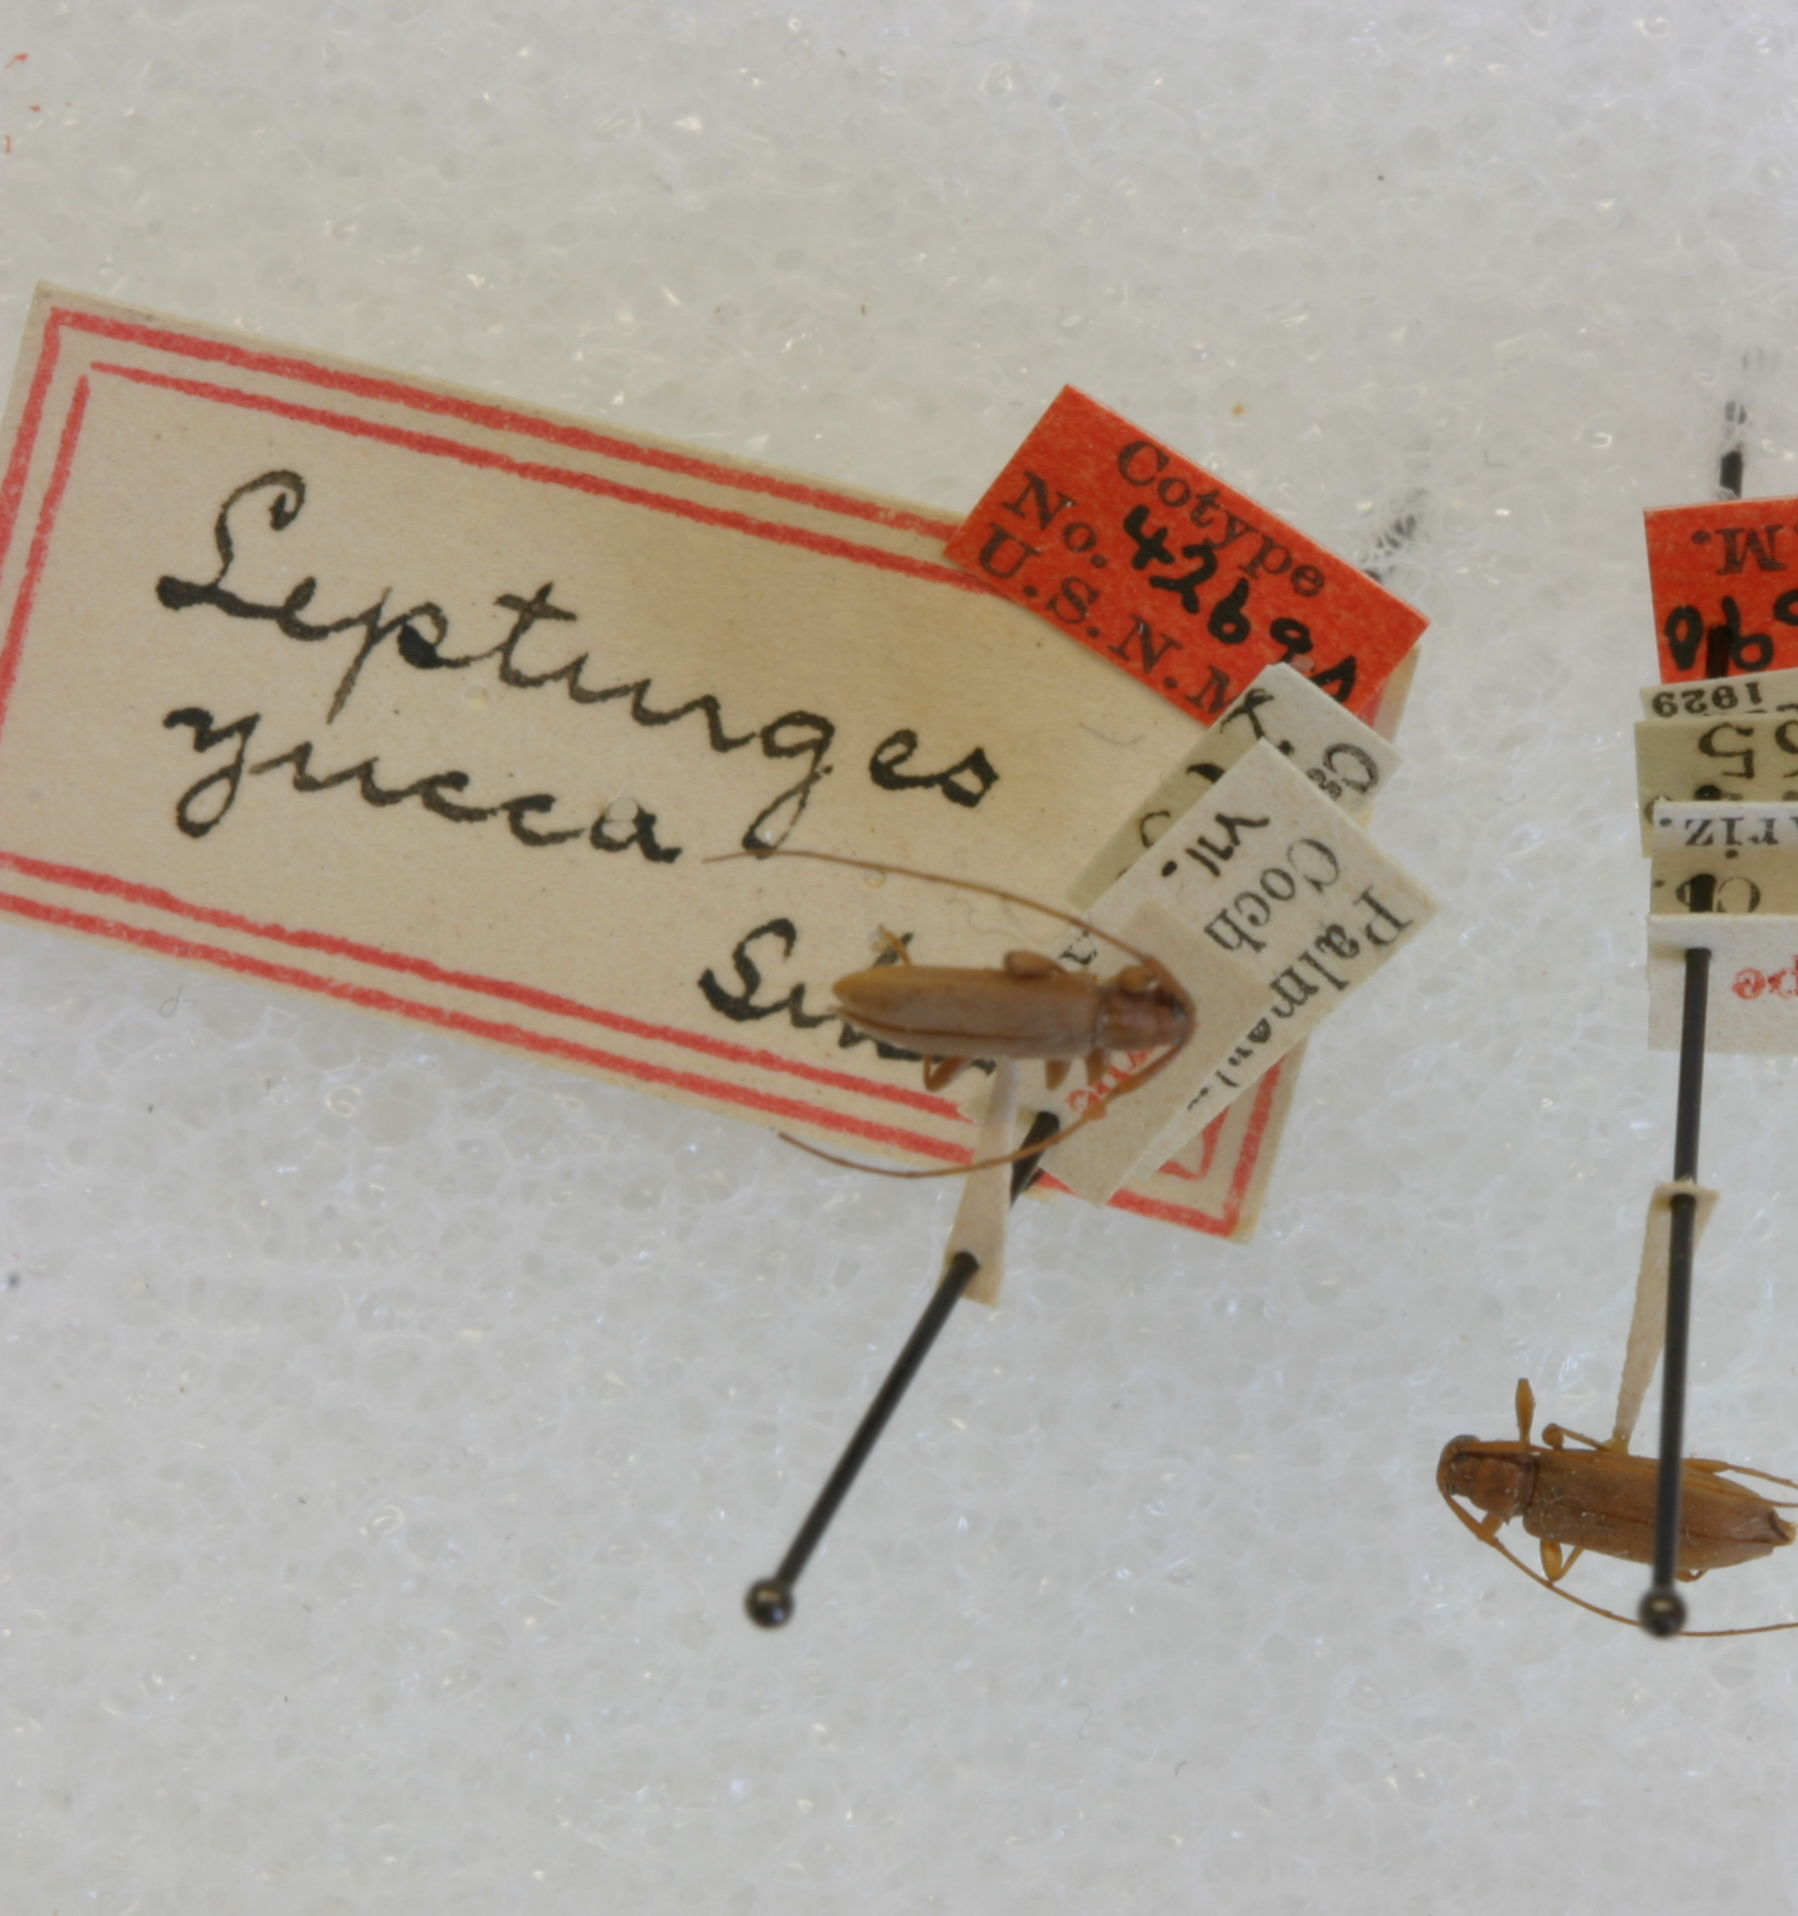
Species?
Lepturges yucca
